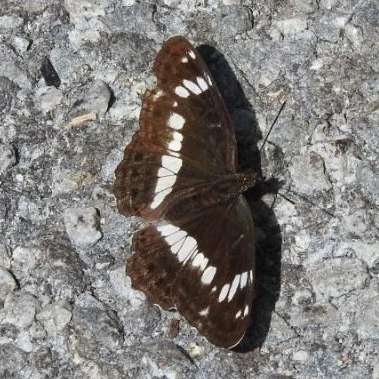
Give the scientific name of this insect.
Limenitis camilla (also Ladoga camilla)
